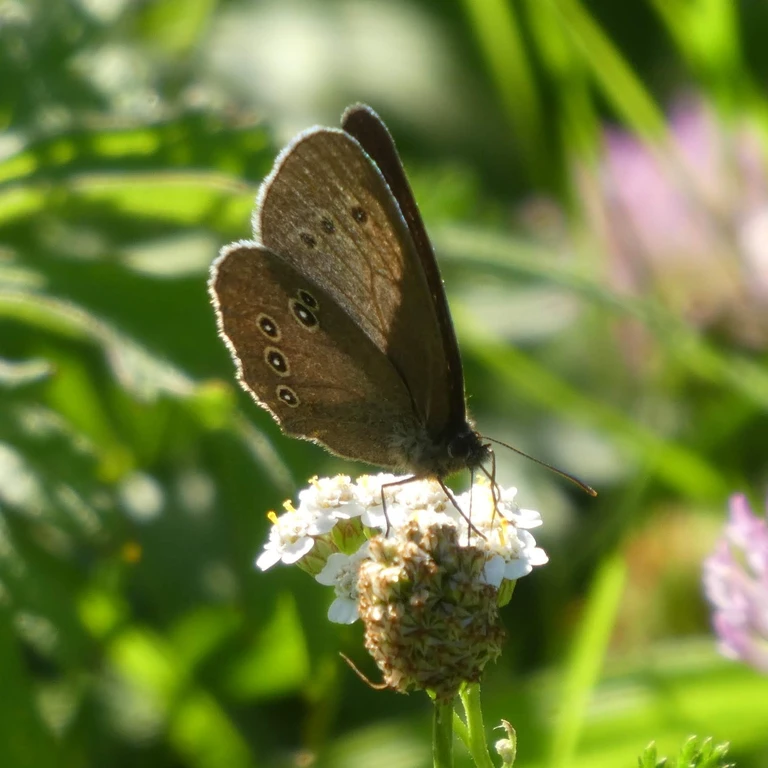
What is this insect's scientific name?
Aphantopus hyperantus
